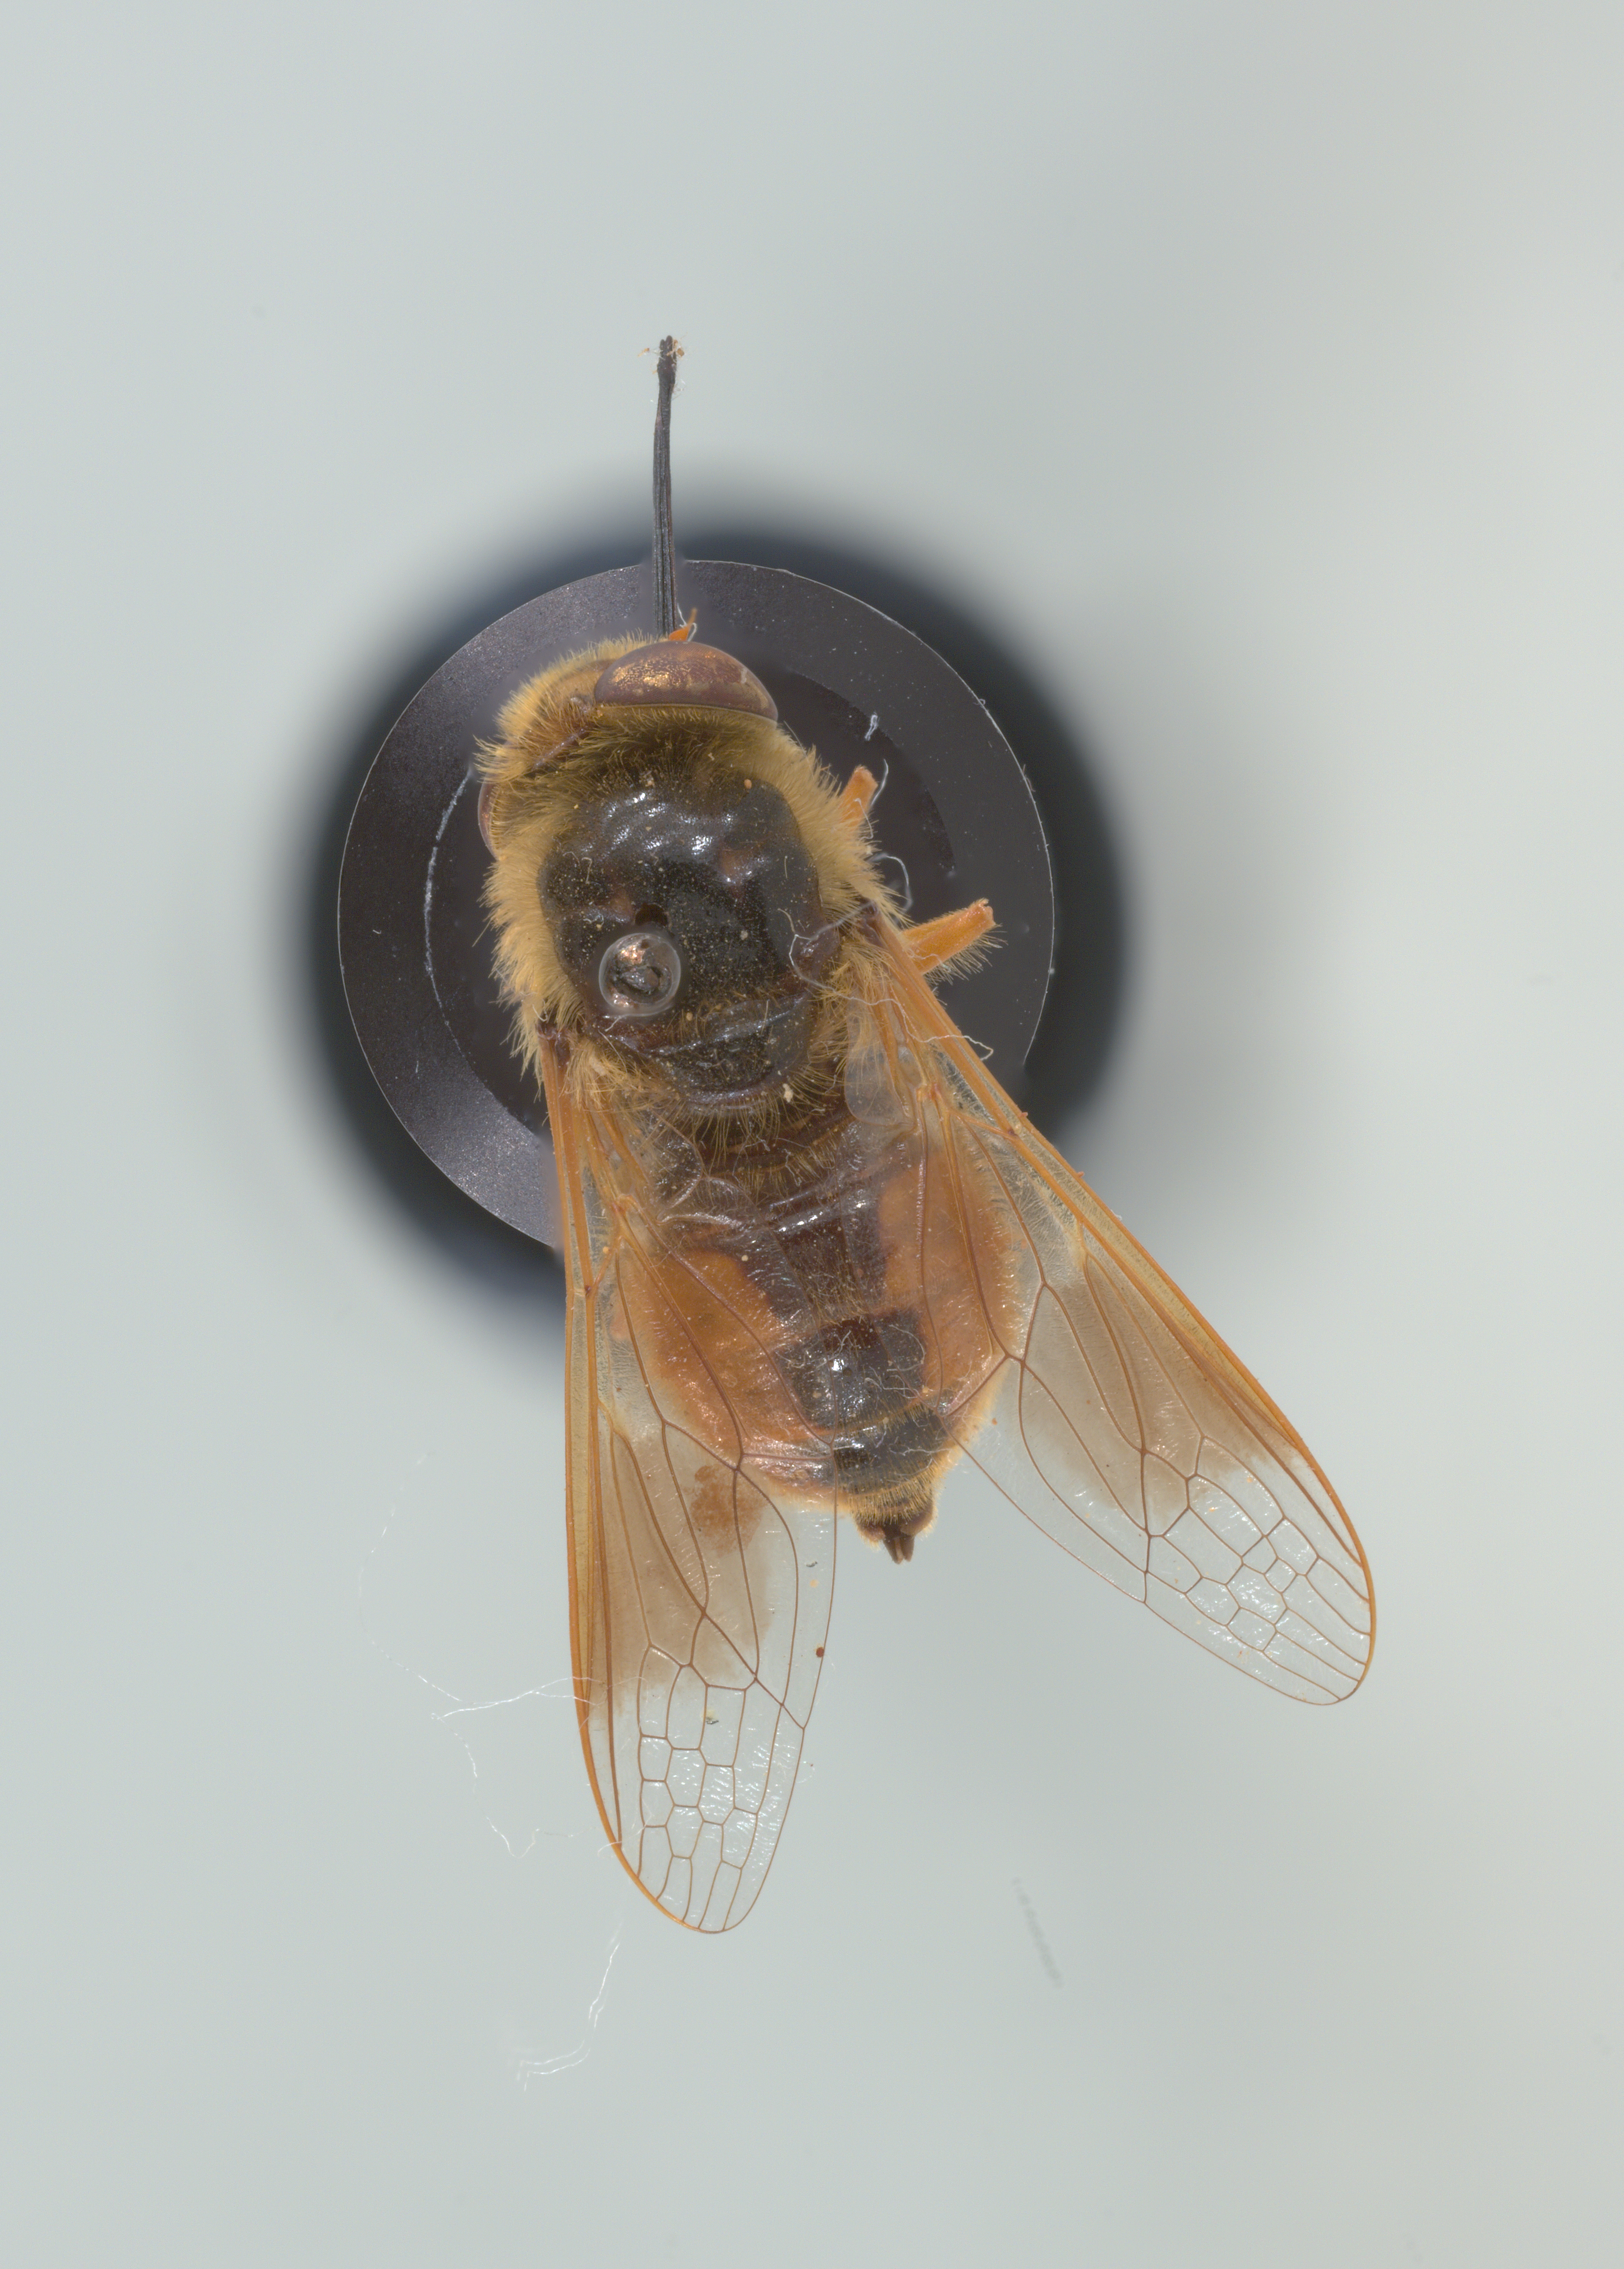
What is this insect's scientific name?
Nemestrinus rufipes
